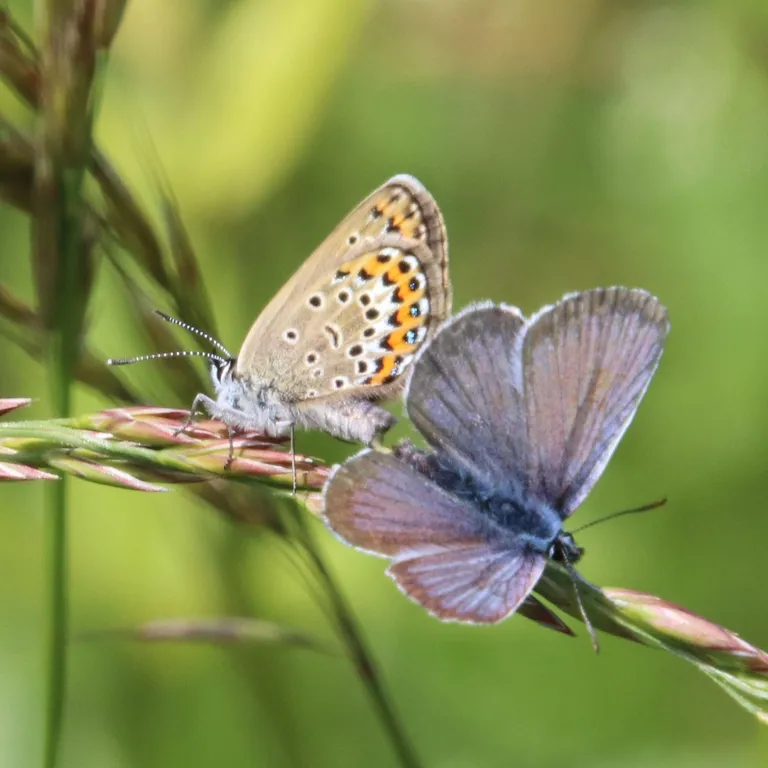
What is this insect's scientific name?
Plebejus argus
